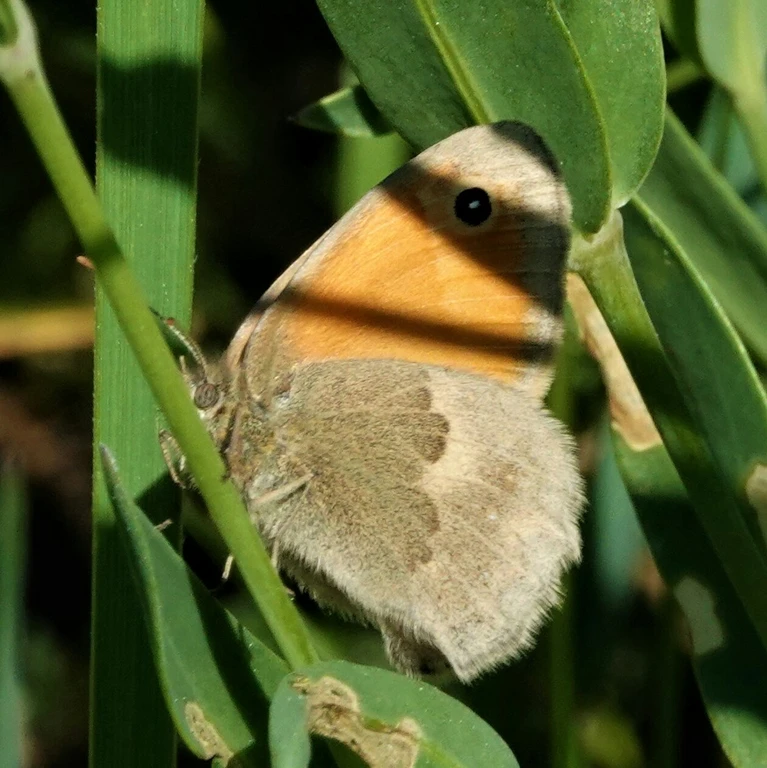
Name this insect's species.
Coenonympha pamphilus
